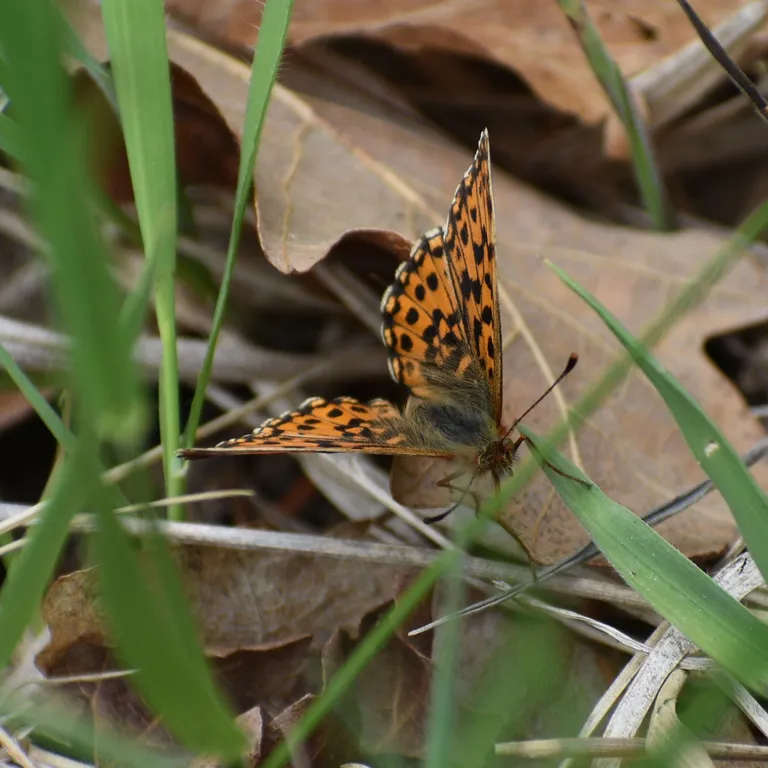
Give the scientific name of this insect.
Boloria dia
